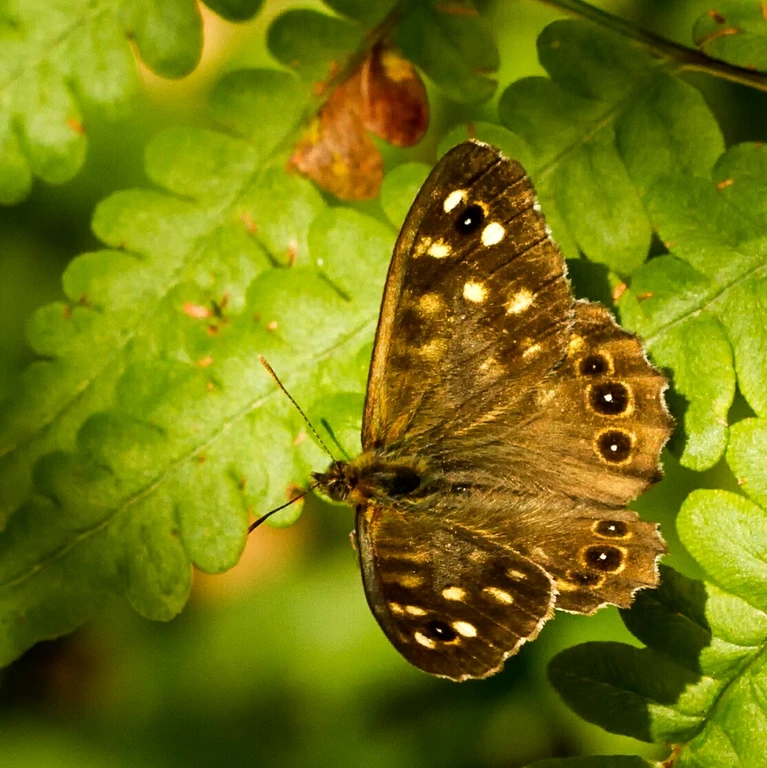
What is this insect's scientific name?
Pararge aegeria
